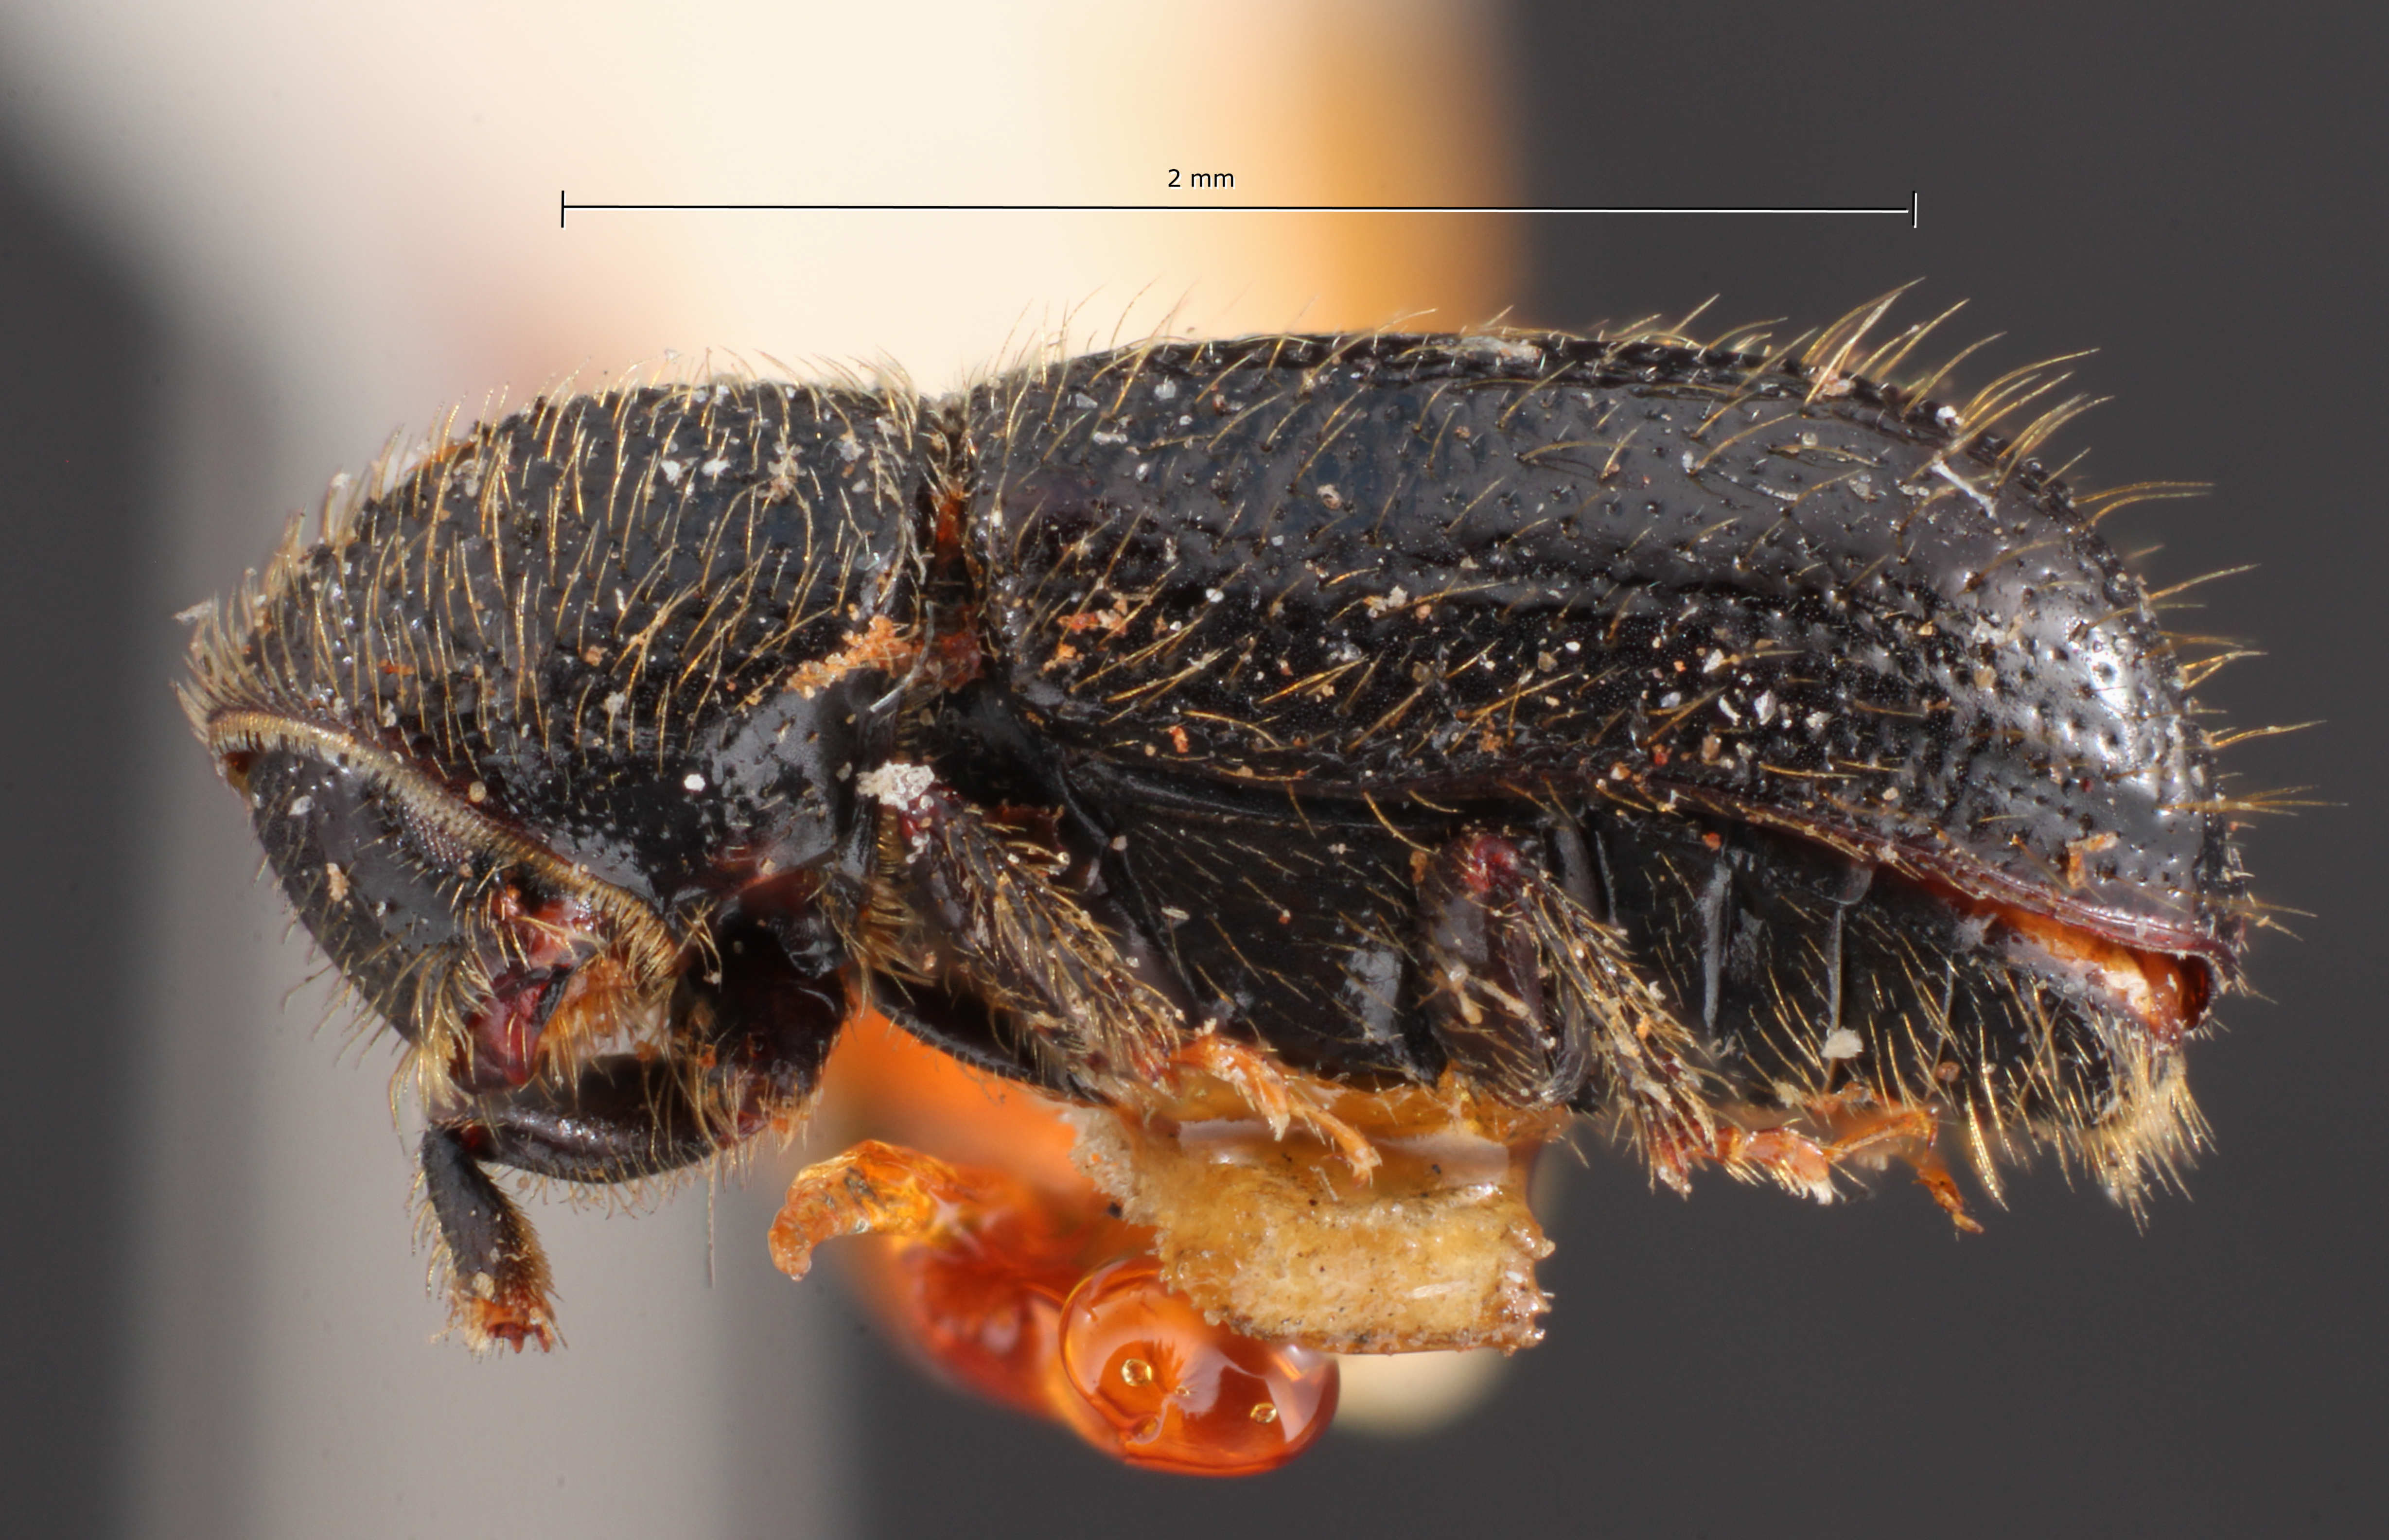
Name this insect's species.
Conophthorus contortae
